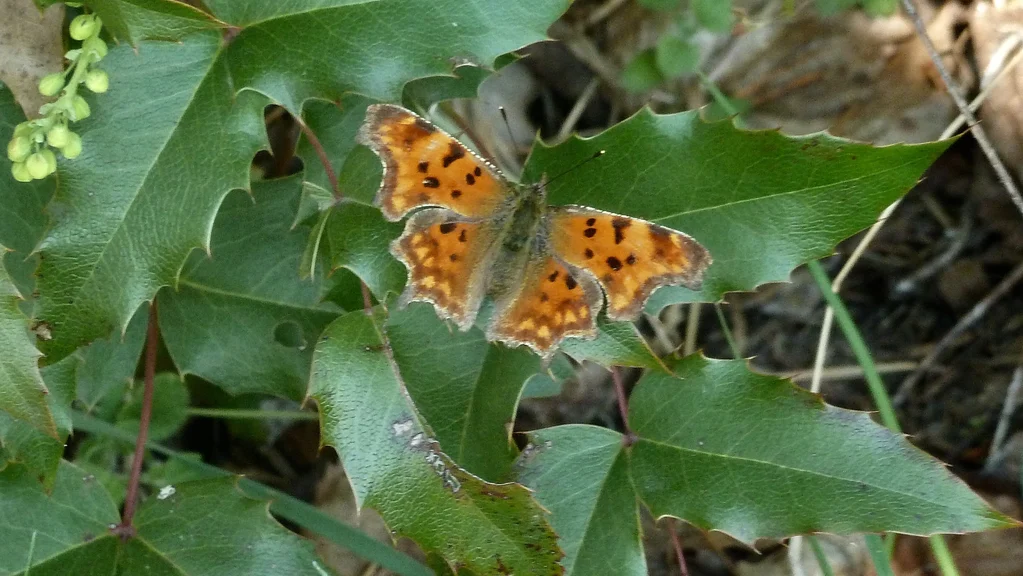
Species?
Polygonia c-album
